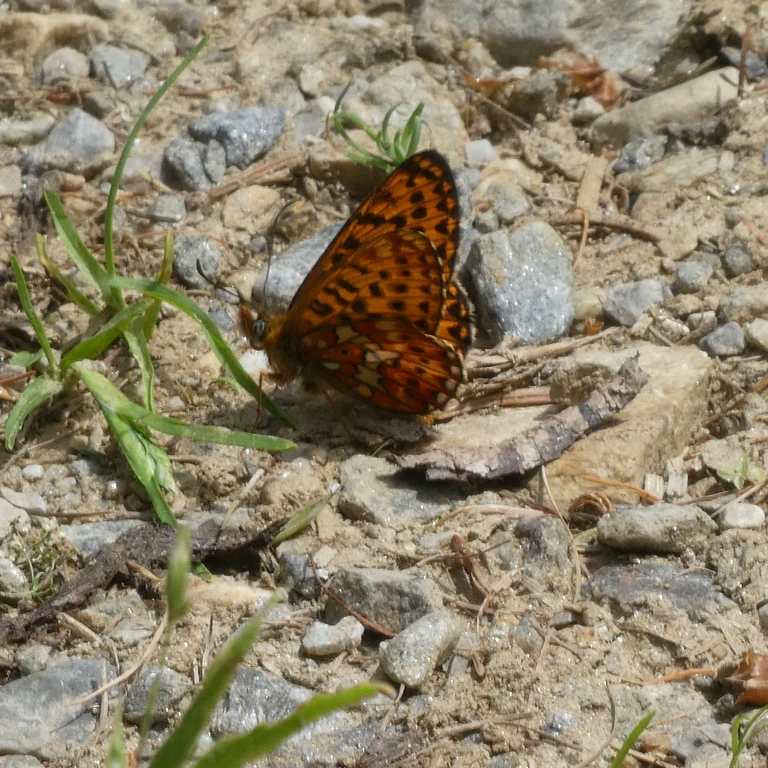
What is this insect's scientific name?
Boloria euphrosyne (also Clossiana euphrosyne)
